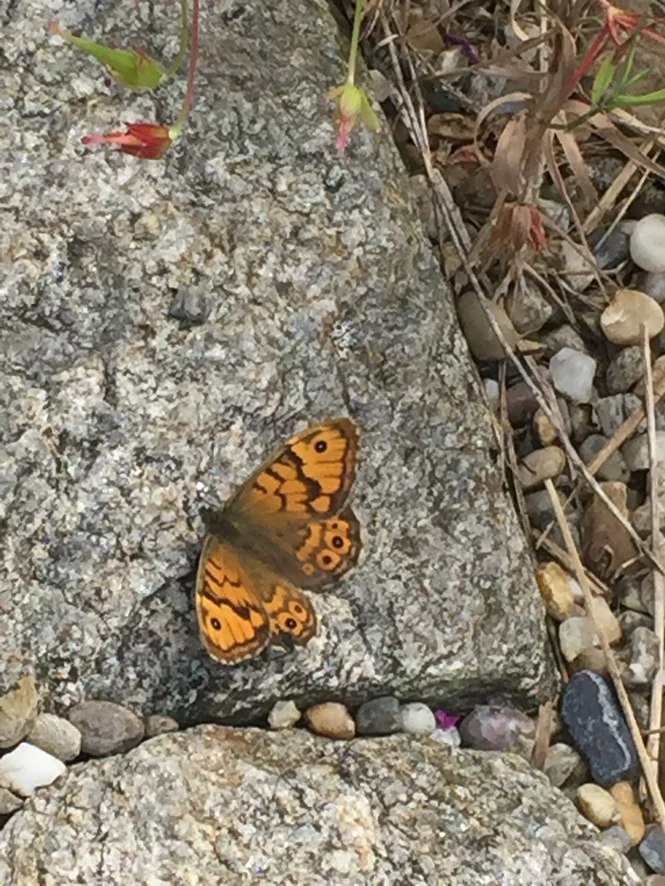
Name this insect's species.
Lasiommata megera (also Pararge megera)
